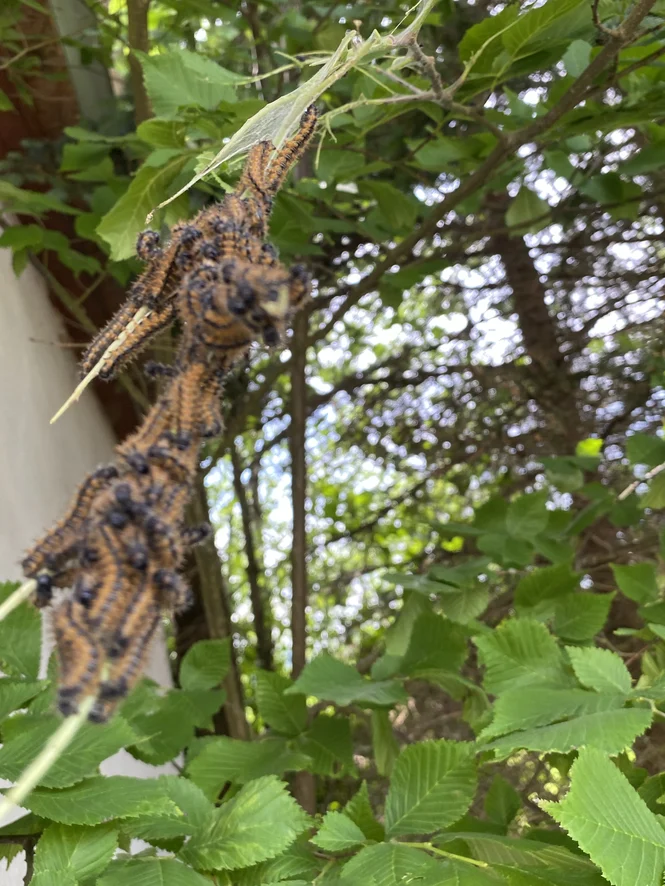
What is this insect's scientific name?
Nymphalis polychloros
